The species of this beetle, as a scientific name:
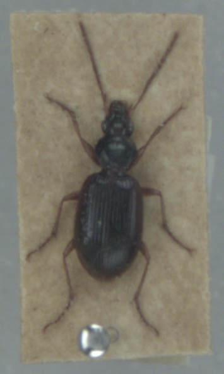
Paranchus albipes
